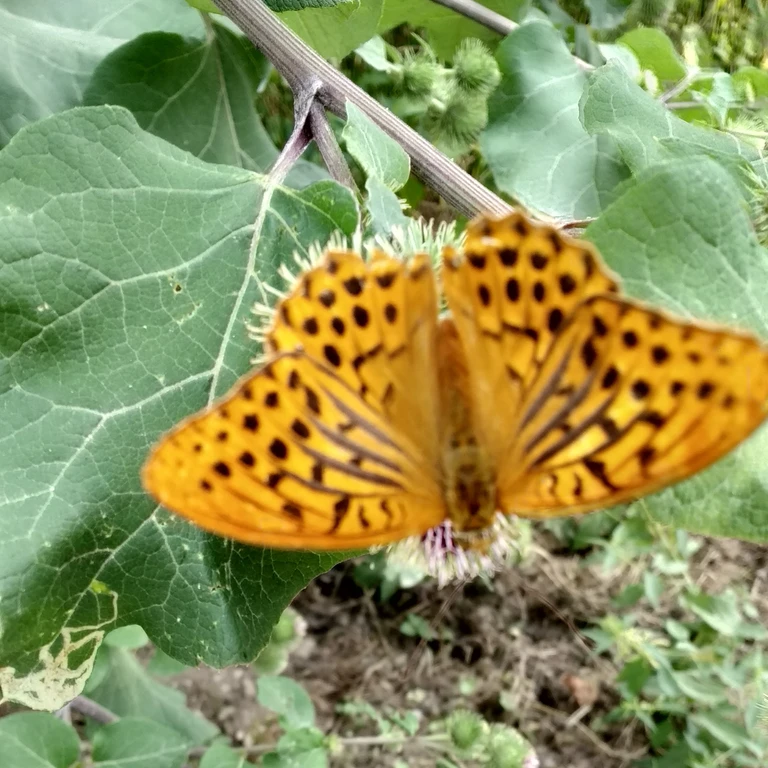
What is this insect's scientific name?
Argynnis paphia
